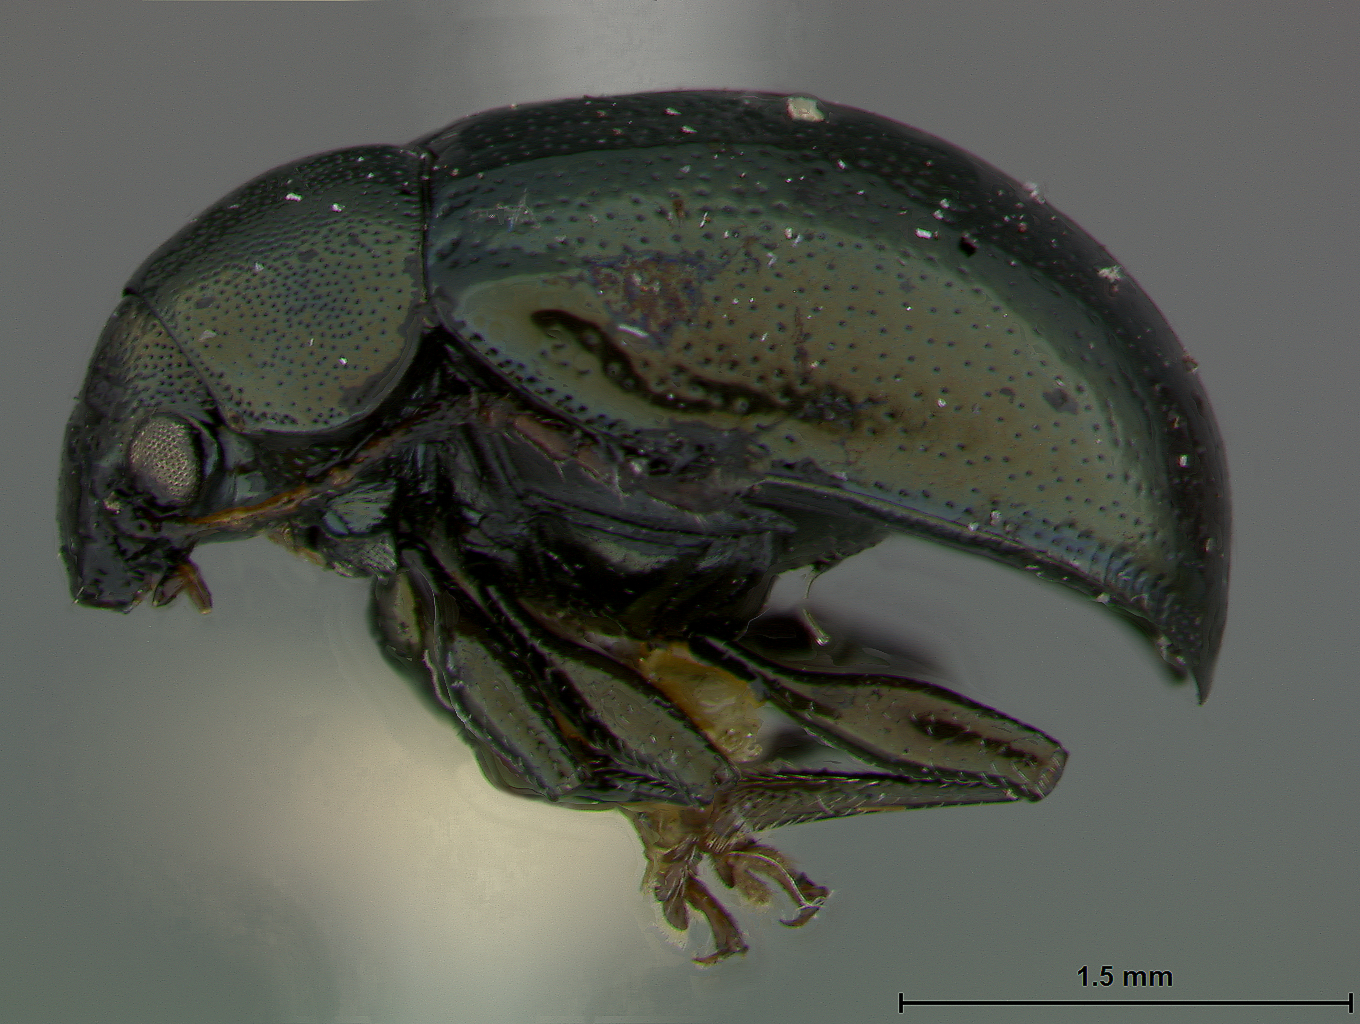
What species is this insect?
Nodonota curvicollis
